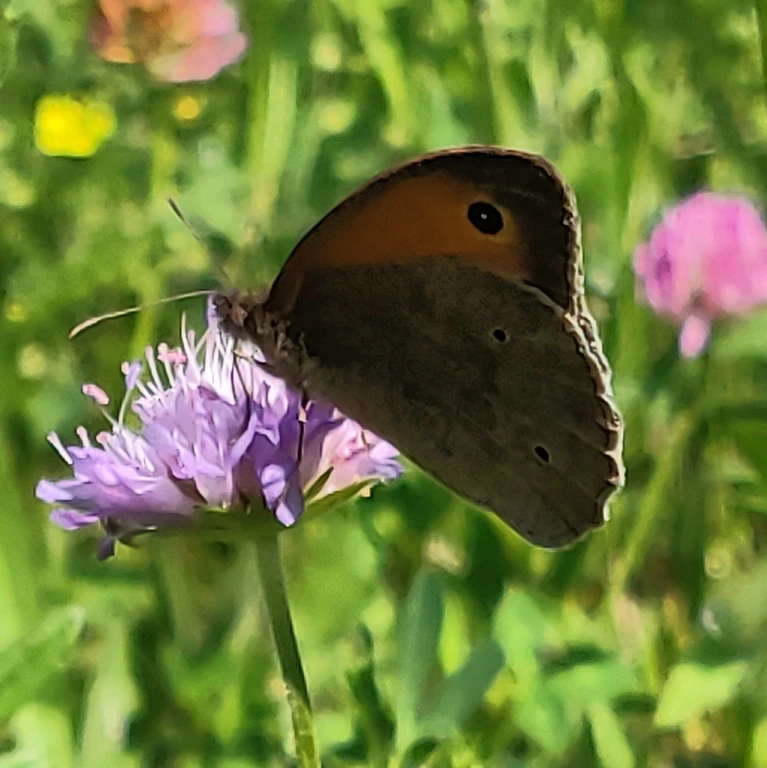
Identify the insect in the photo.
Maniola jurtina
